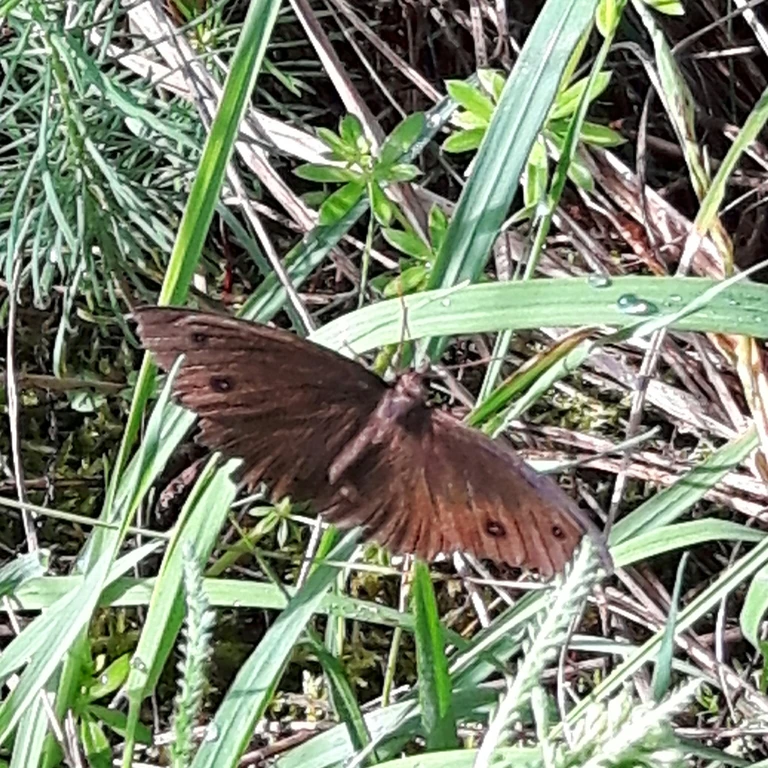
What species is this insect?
Minois dryas
